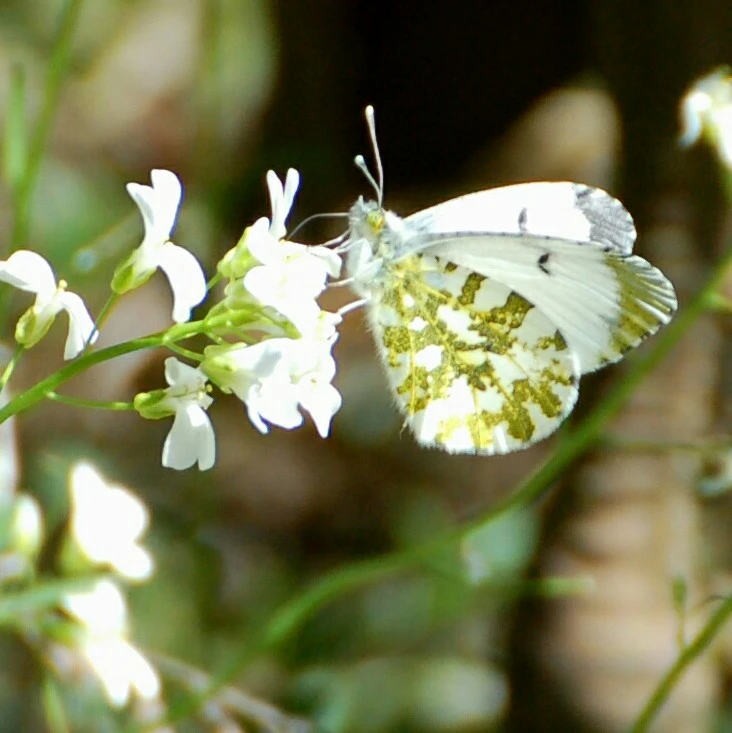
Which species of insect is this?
Anthocharis cardamines
